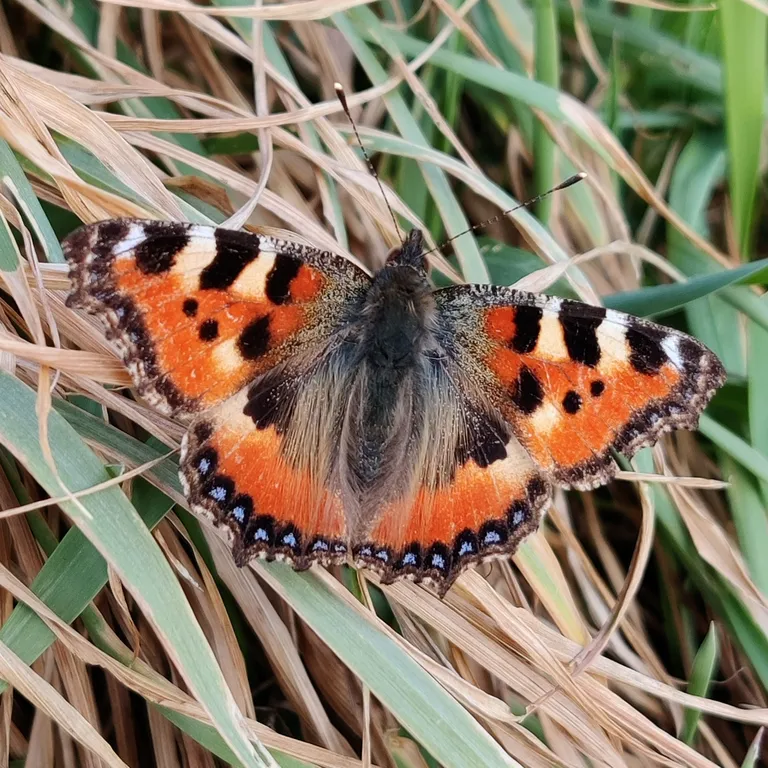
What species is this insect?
Aglais urticae
